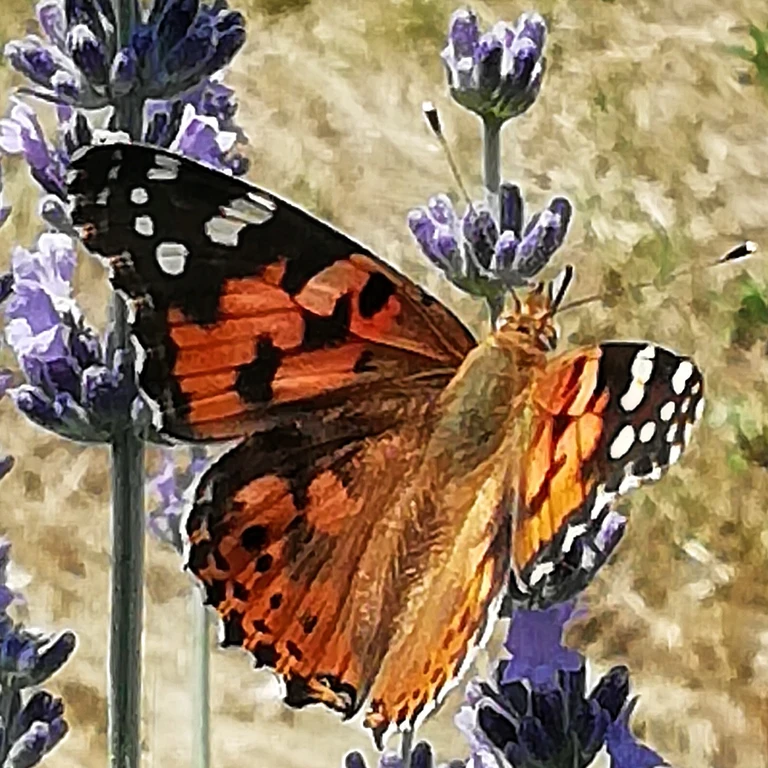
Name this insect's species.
Vanessa cardui
